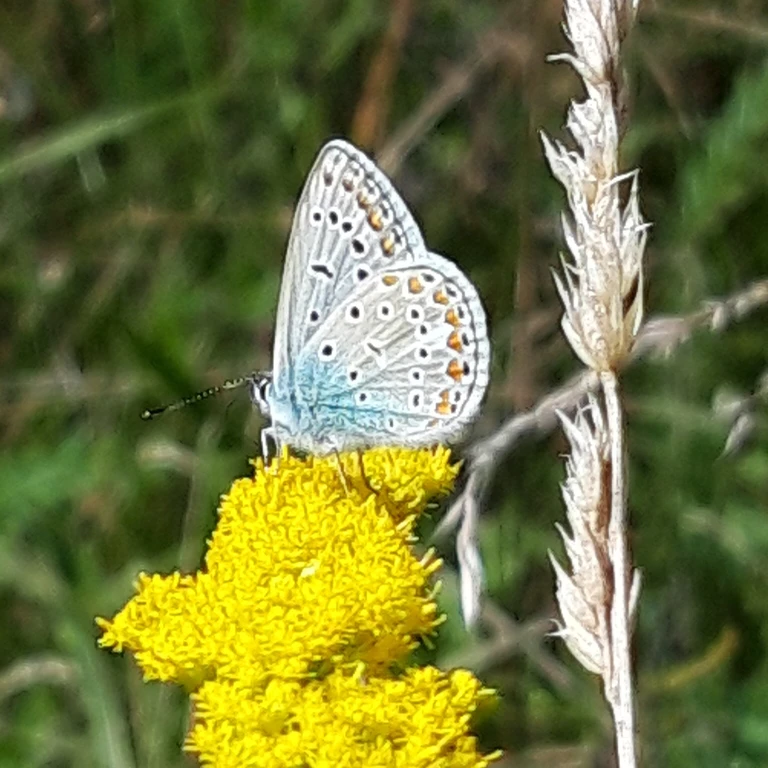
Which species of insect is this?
Polyommatus icarus
